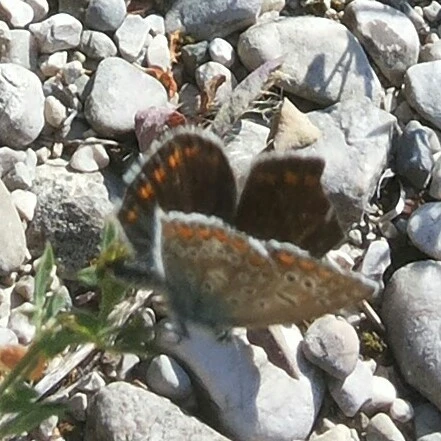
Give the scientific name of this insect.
Polyommatus icarus
